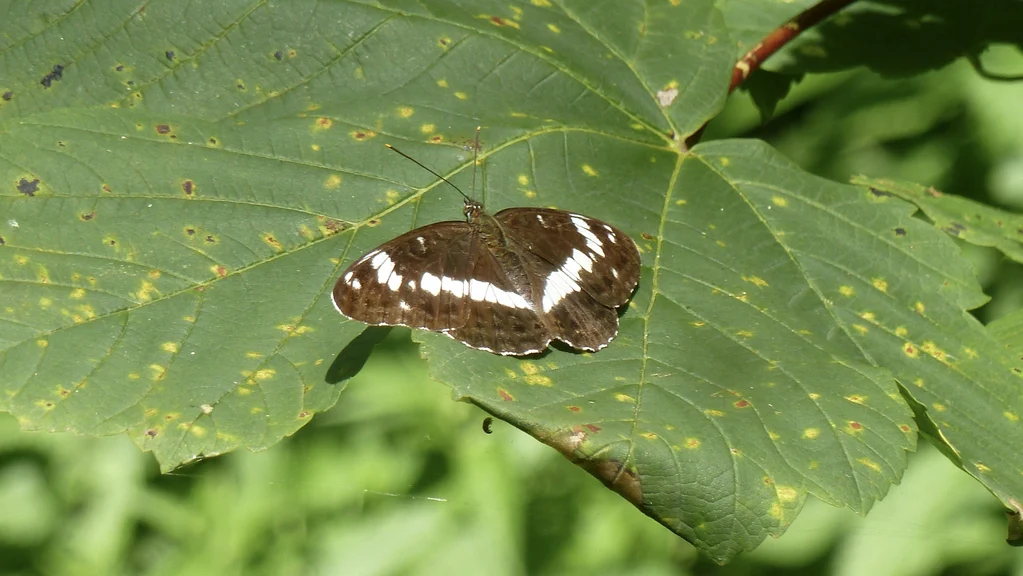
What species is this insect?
Limenitis camilla (also Ladoga camilla)
